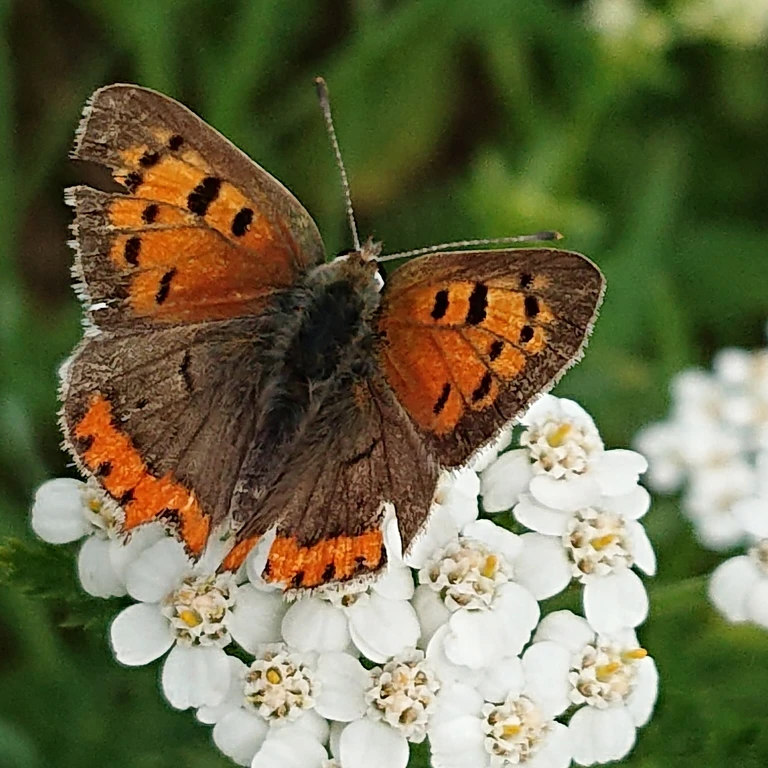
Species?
Lycaena phlaeas
